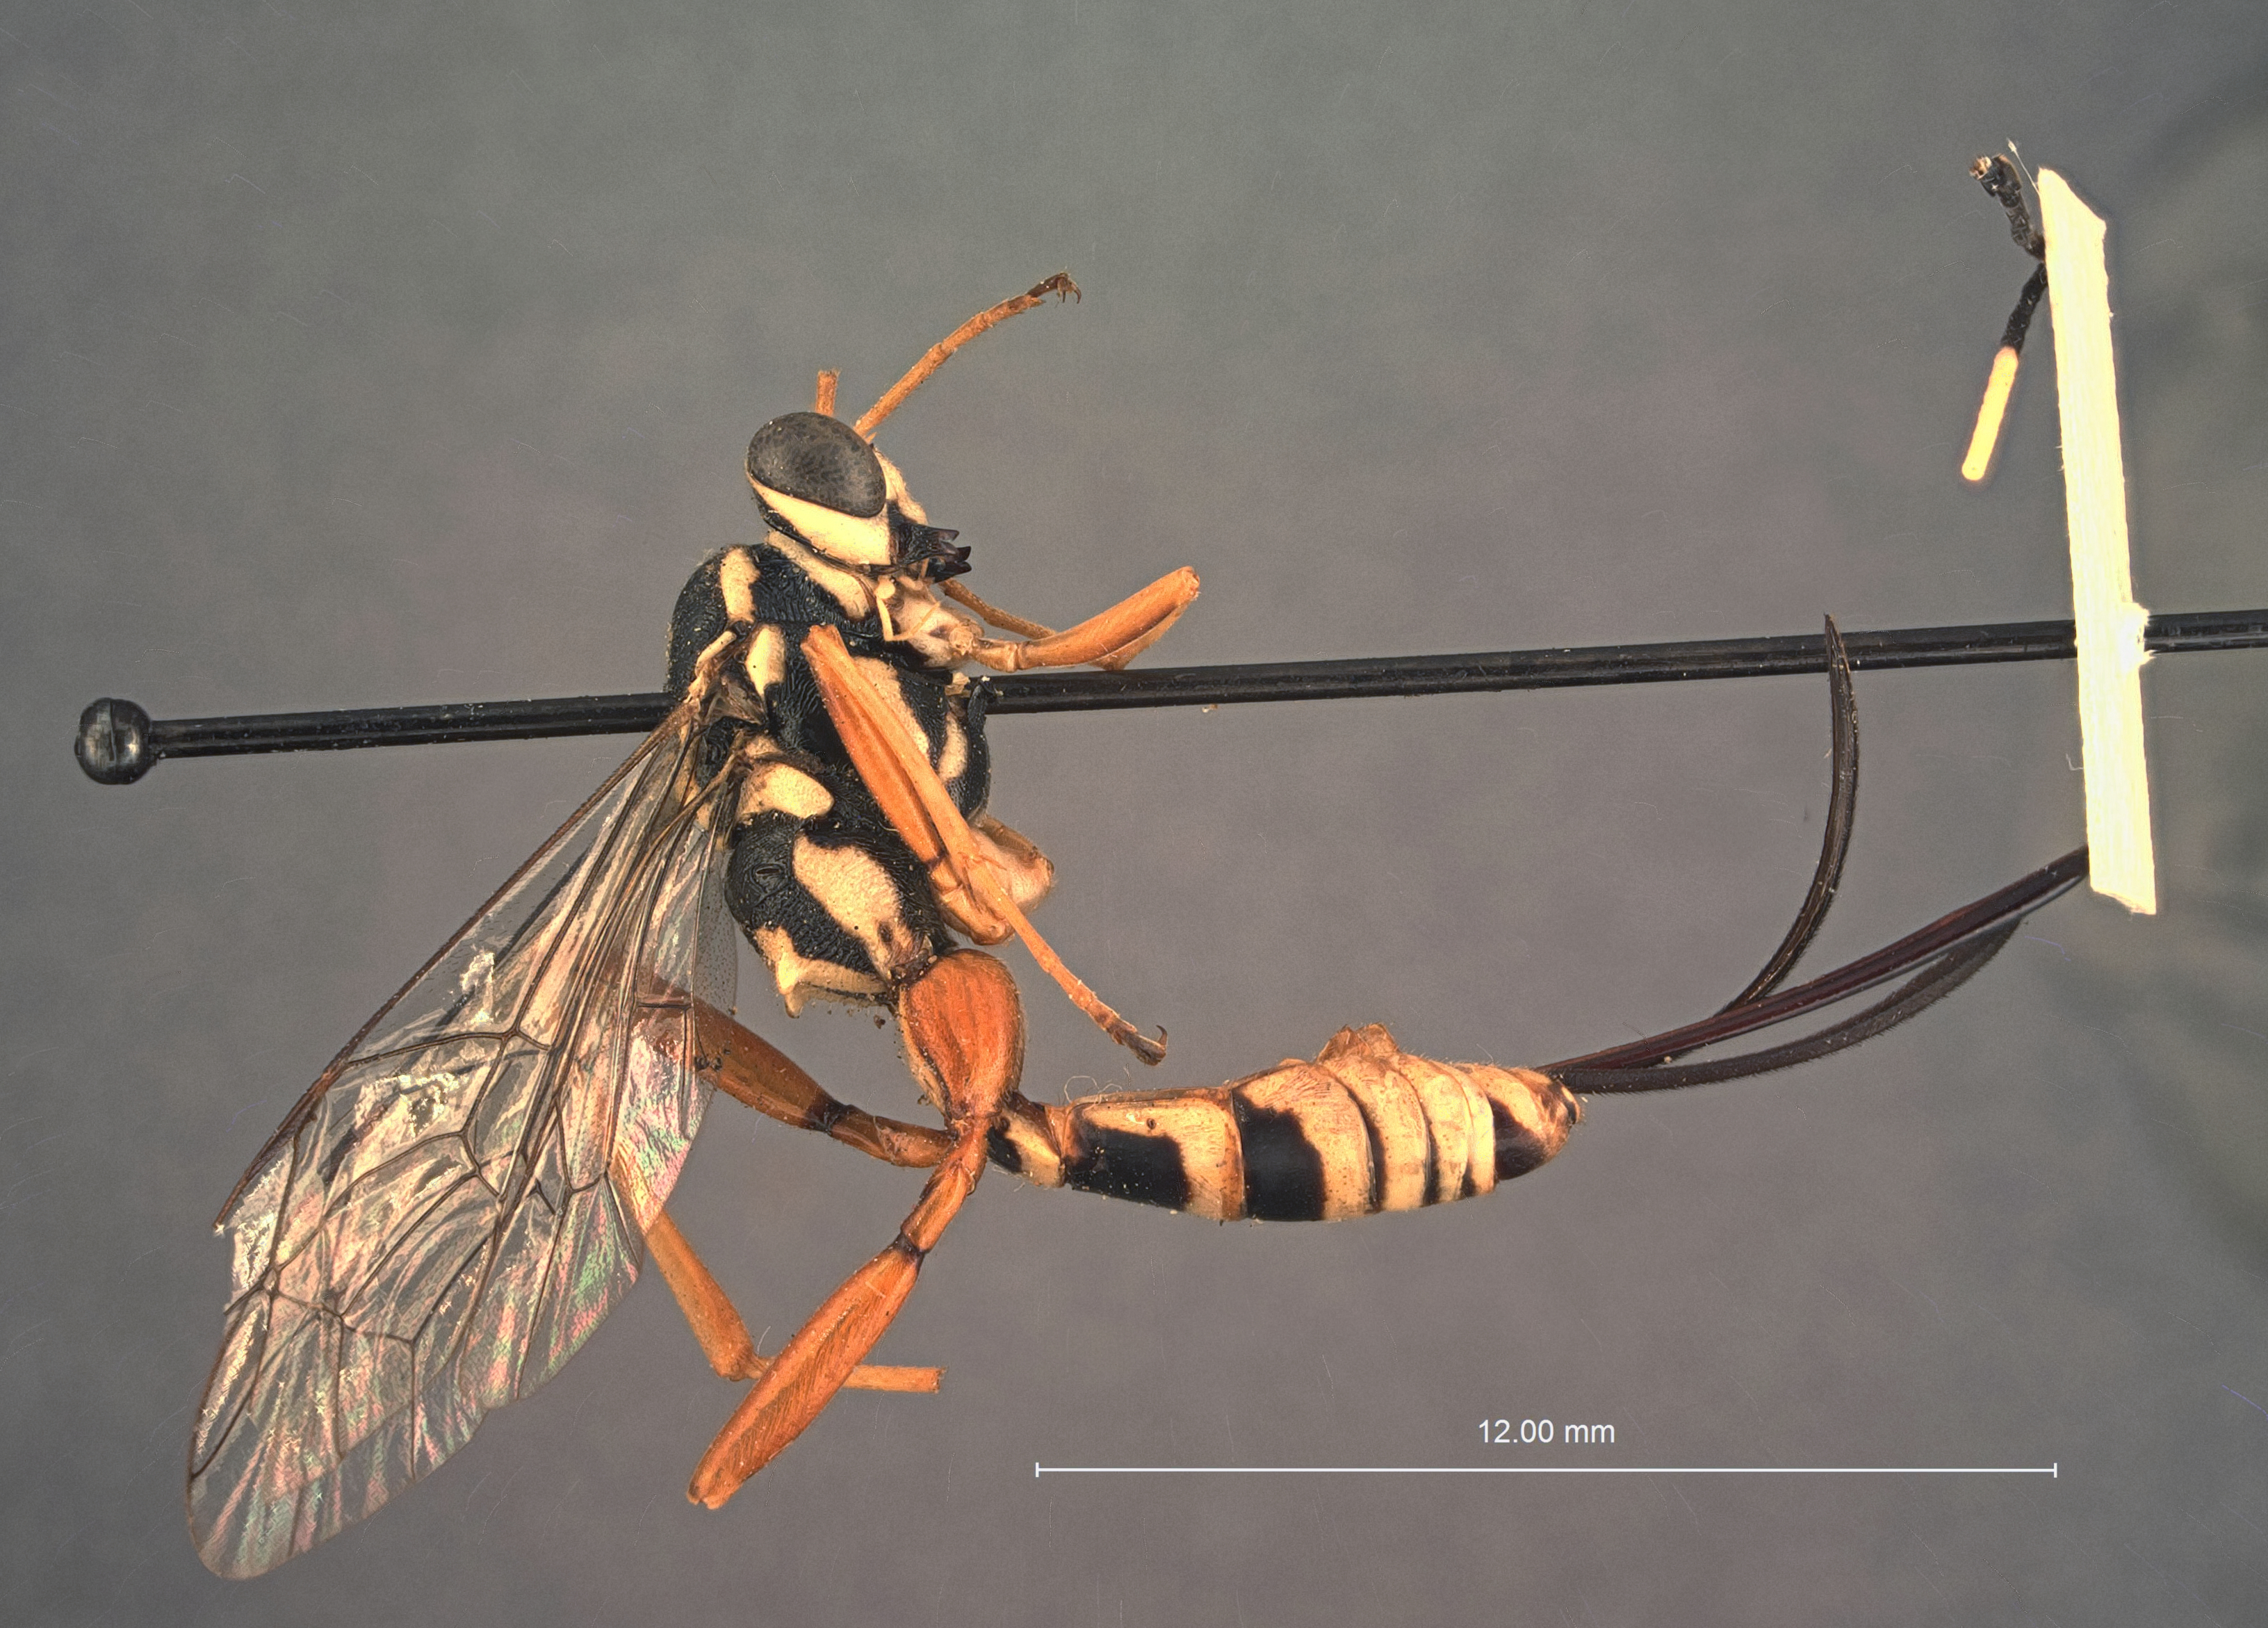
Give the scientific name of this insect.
Cryptanura acinaces
